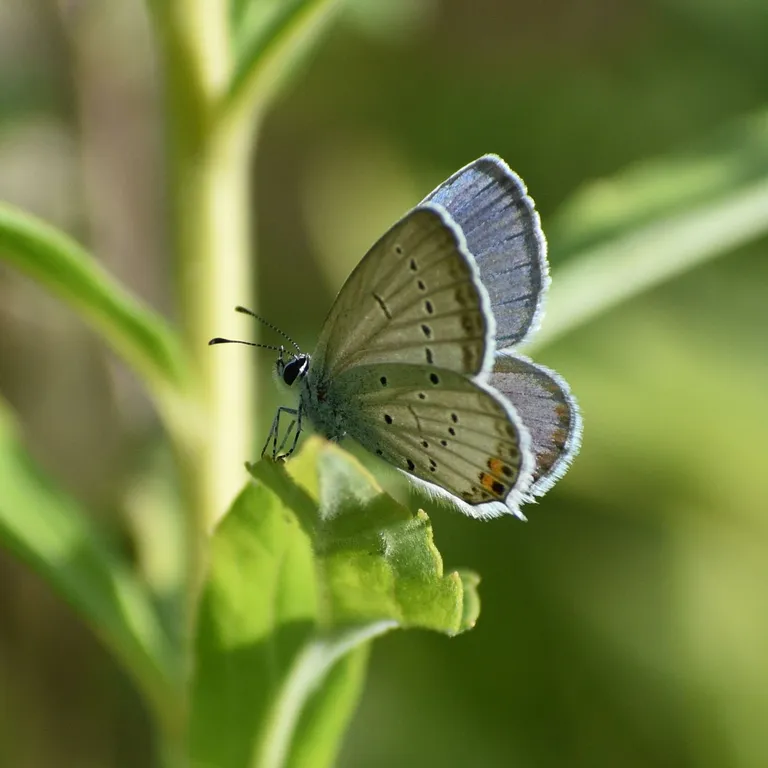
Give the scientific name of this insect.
Cupido argiades (also Elkalyce argiades)
